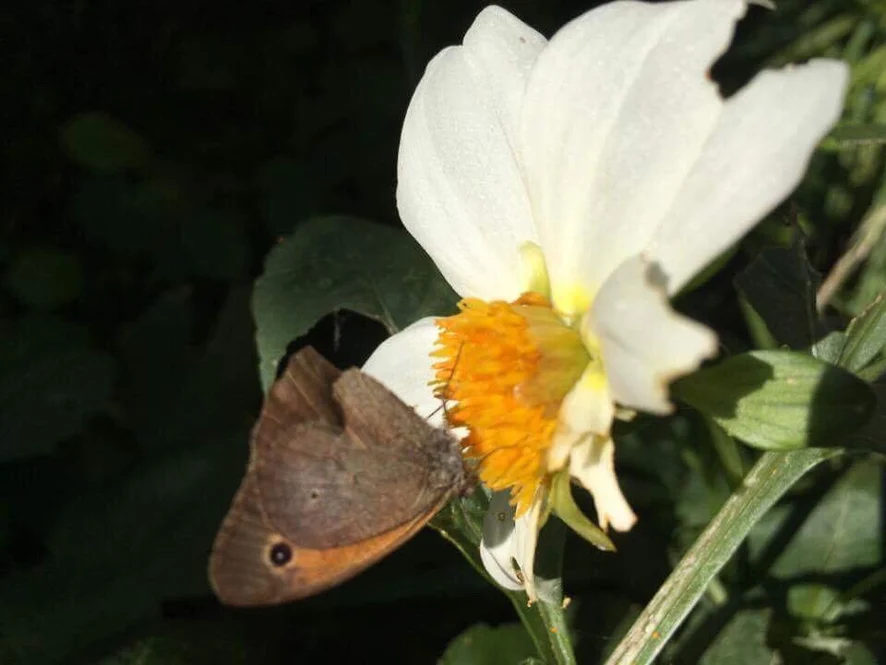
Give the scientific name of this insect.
Maniola jurtina
